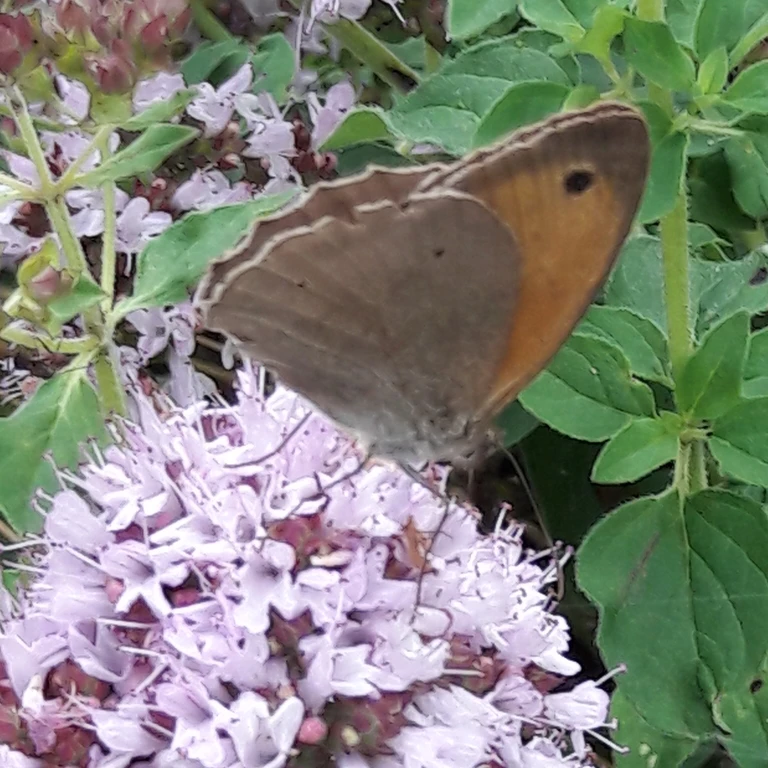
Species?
Maniola jurtina
